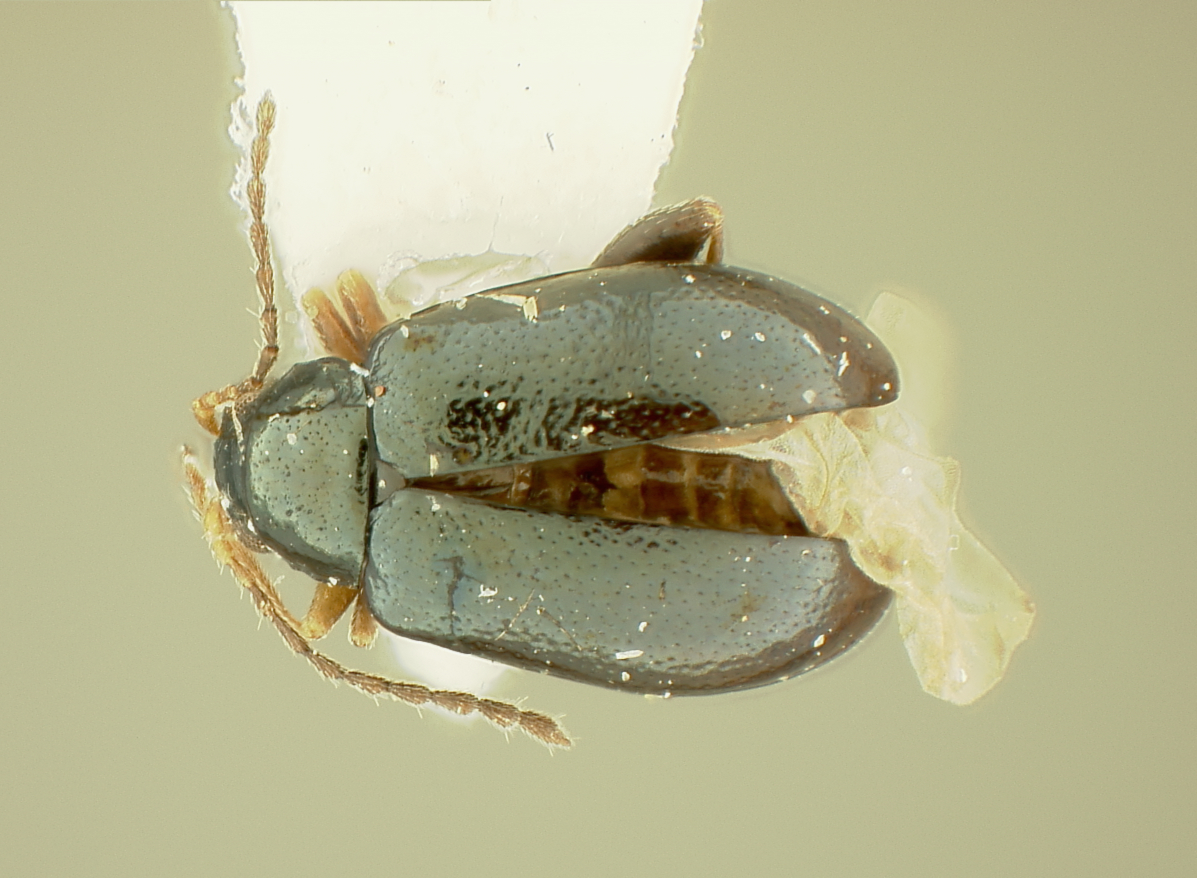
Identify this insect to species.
Aphthona heveli
